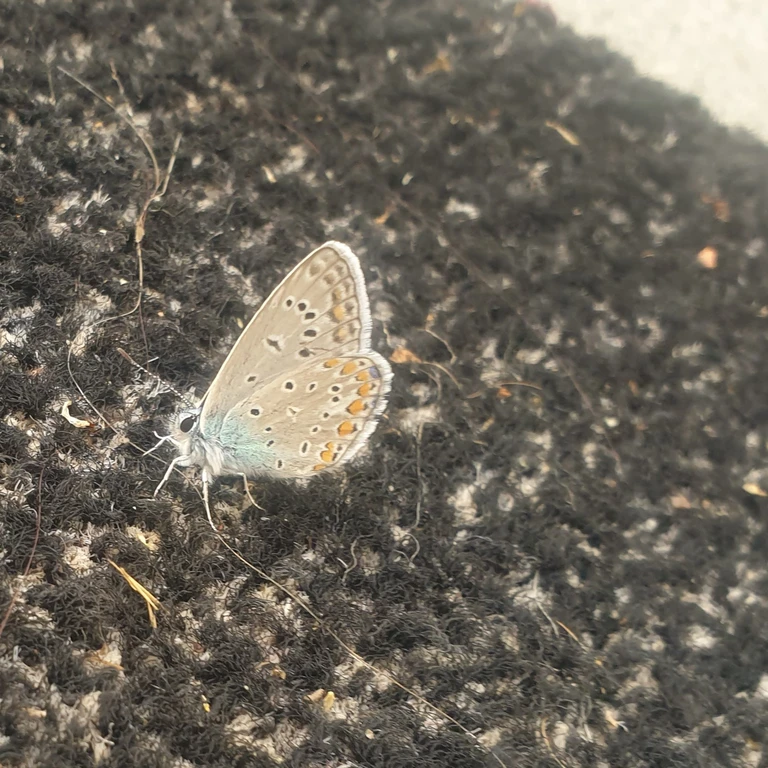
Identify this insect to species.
Polyommatus icarus
